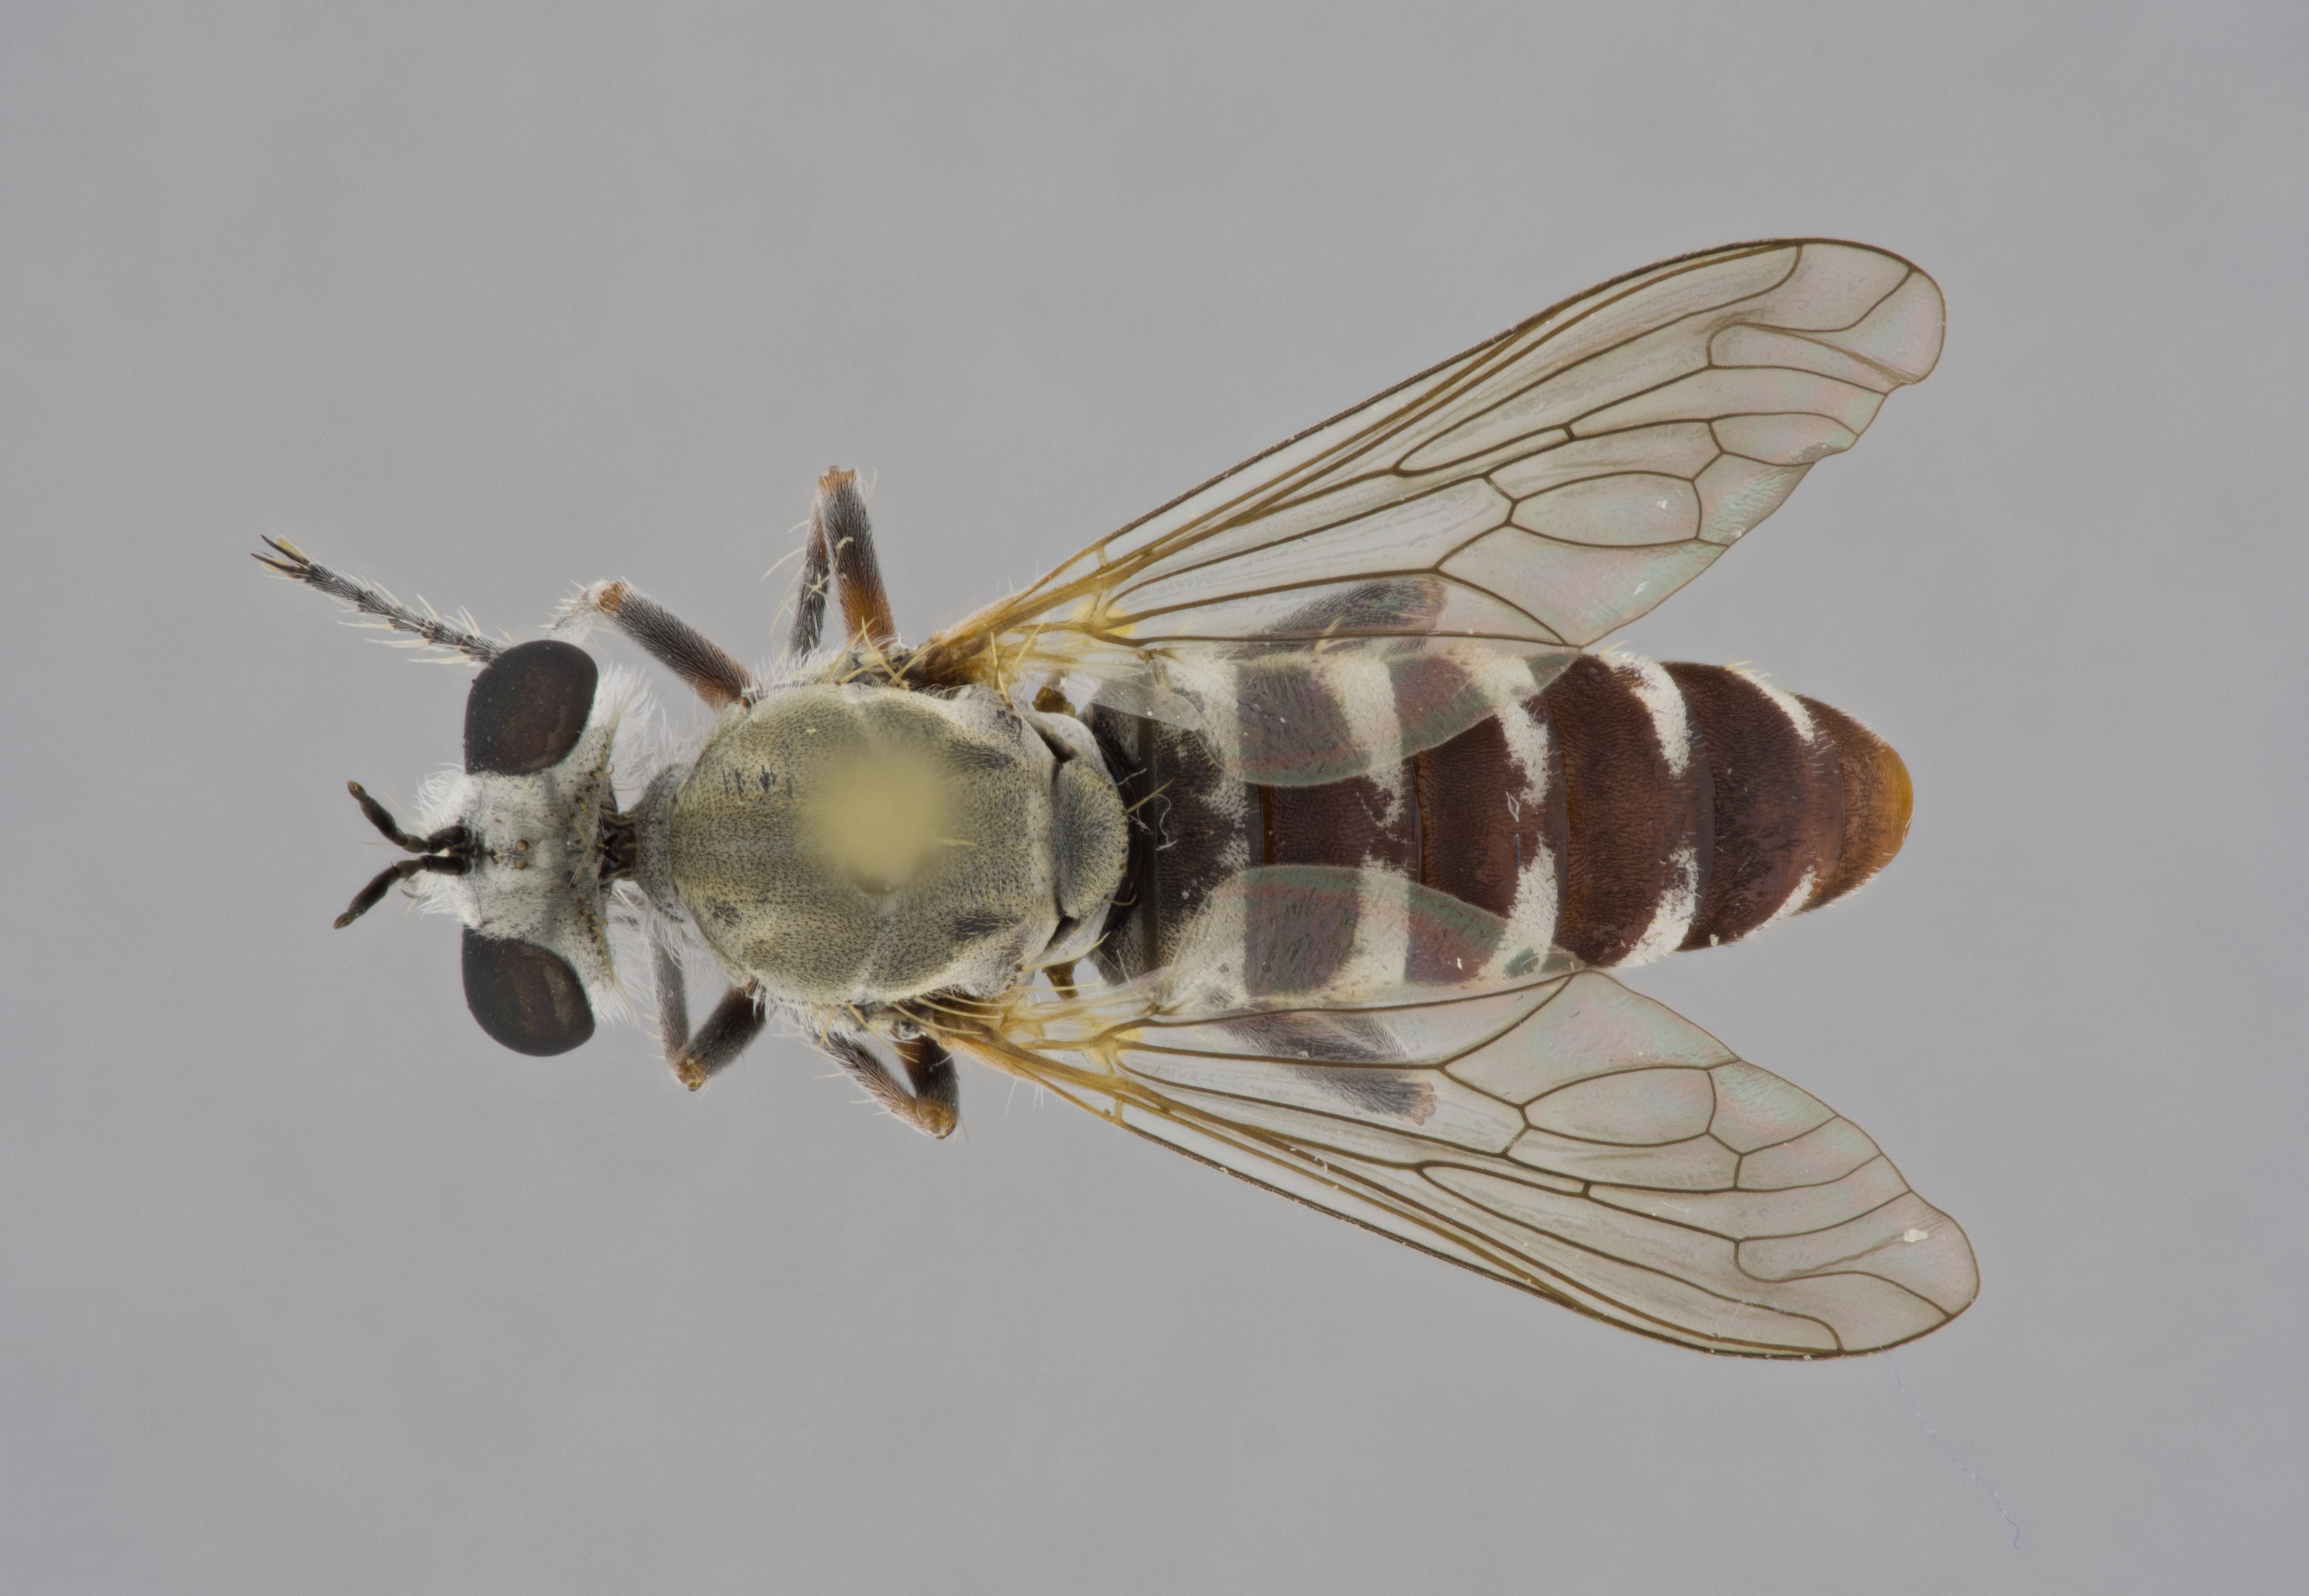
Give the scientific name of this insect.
Laphystia limatula
